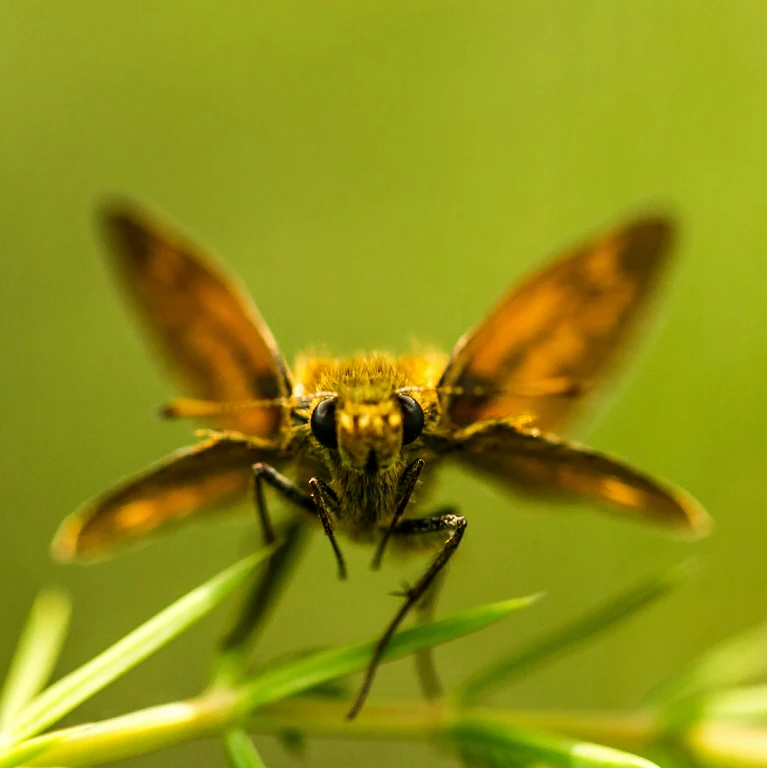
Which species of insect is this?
Ochlodes sylvanus (also Ochlodes venata)
